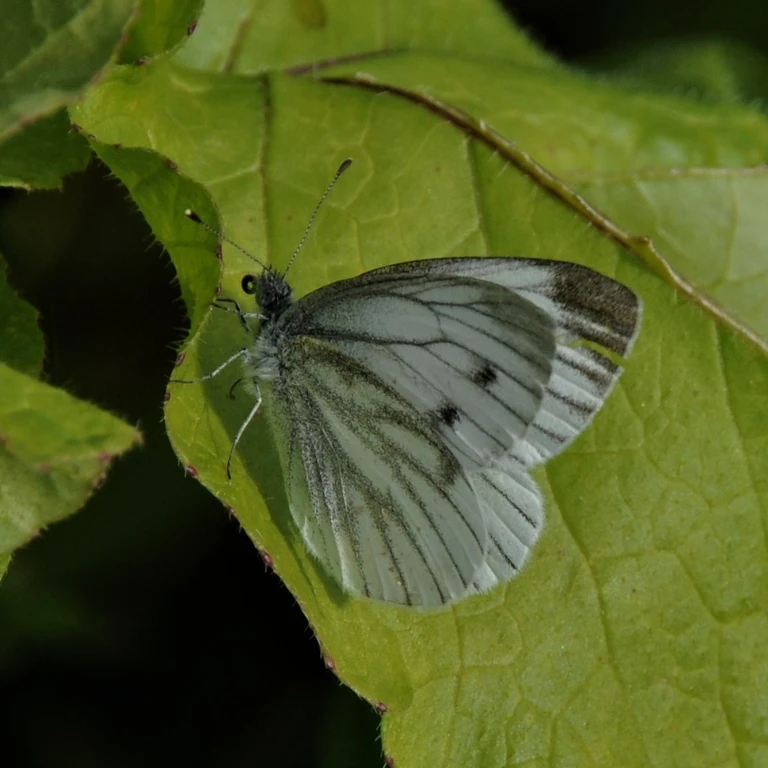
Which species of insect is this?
Pieris napi
